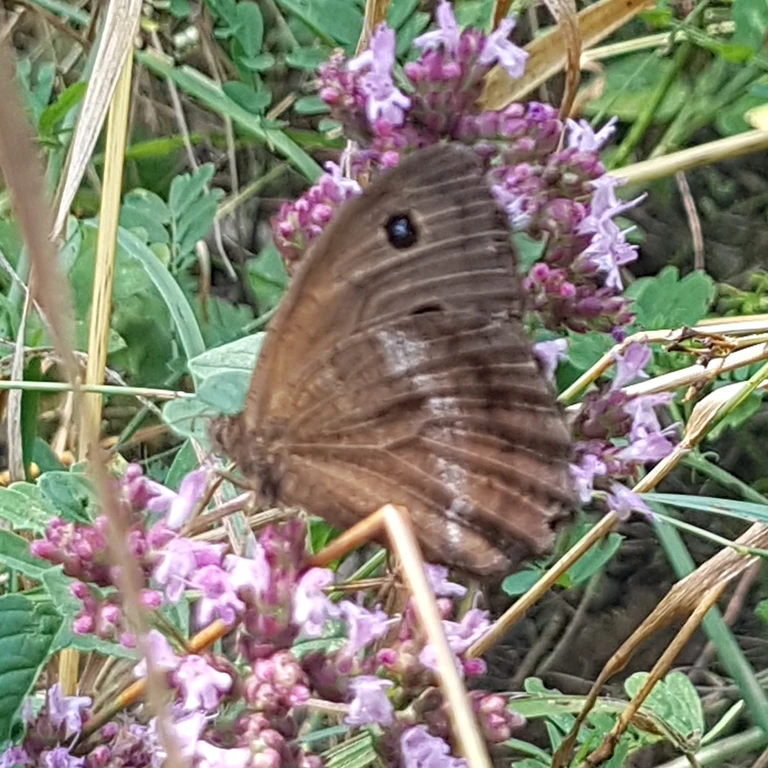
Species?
Minois dryas
